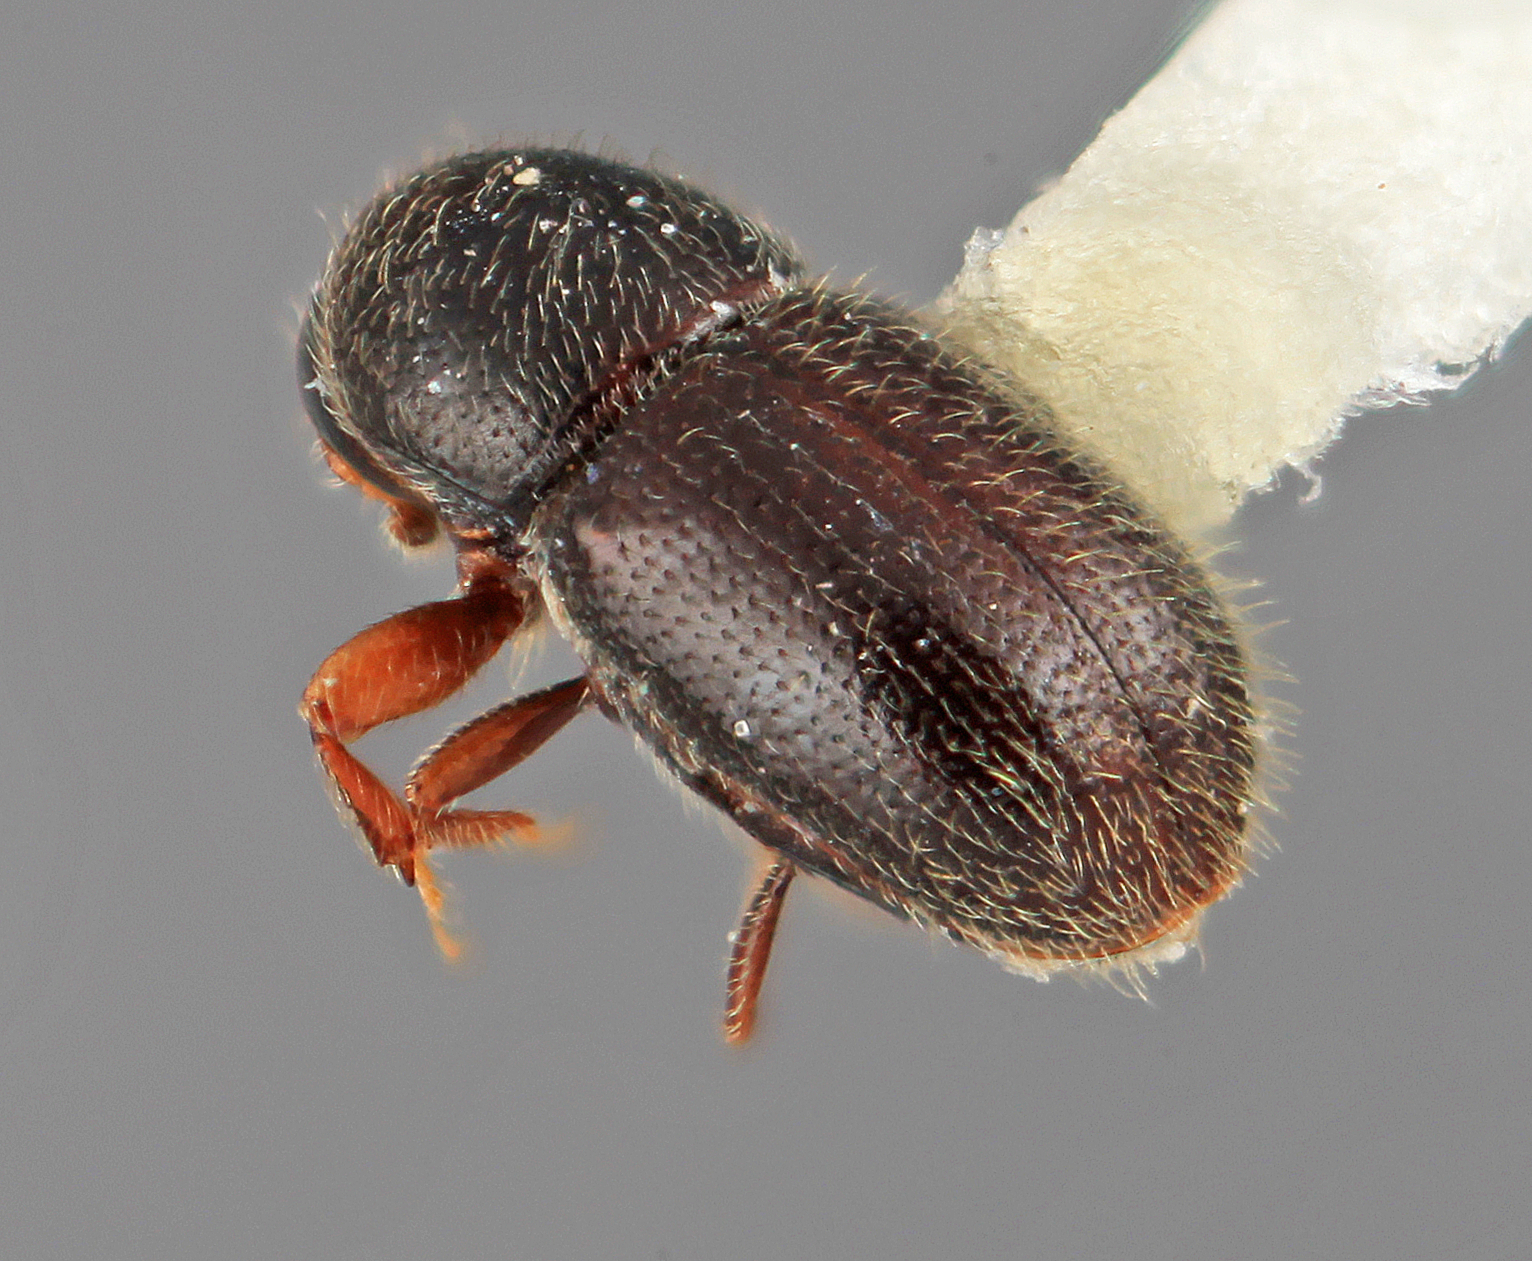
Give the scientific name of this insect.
Scolytodes crinitus
